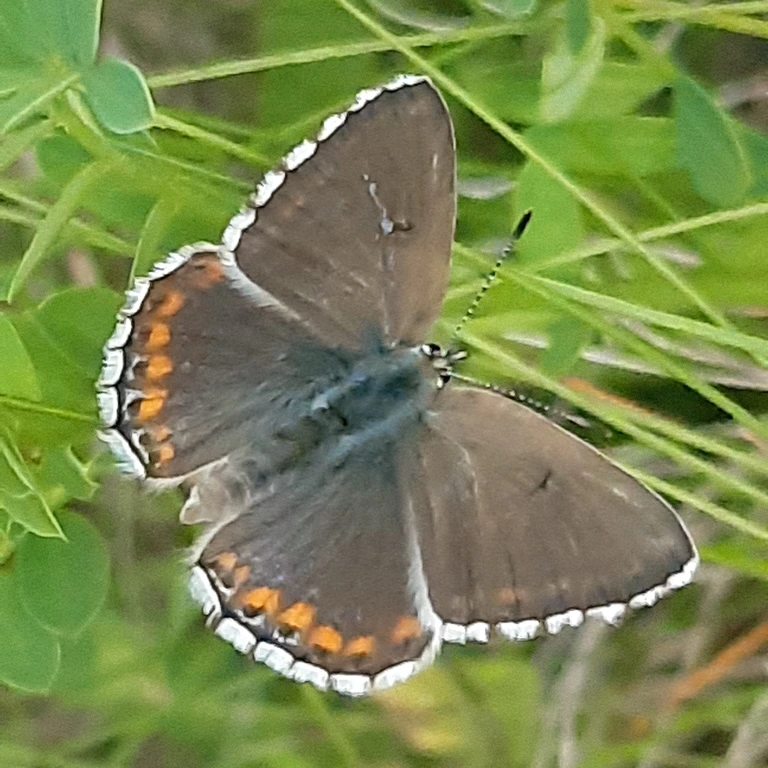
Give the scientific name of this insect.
Lysandra bellargus
